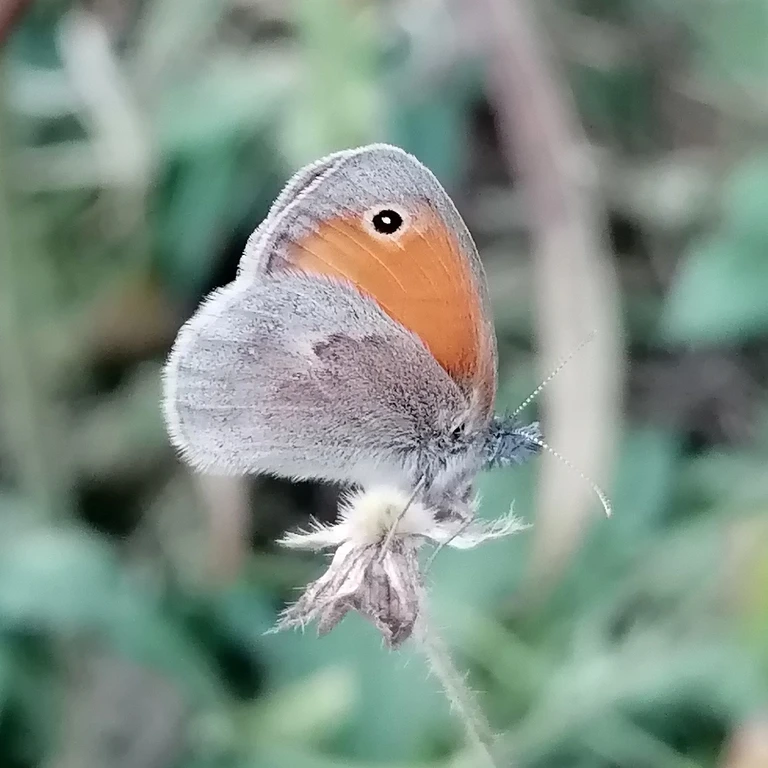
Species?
Coenonympha pamphilus
